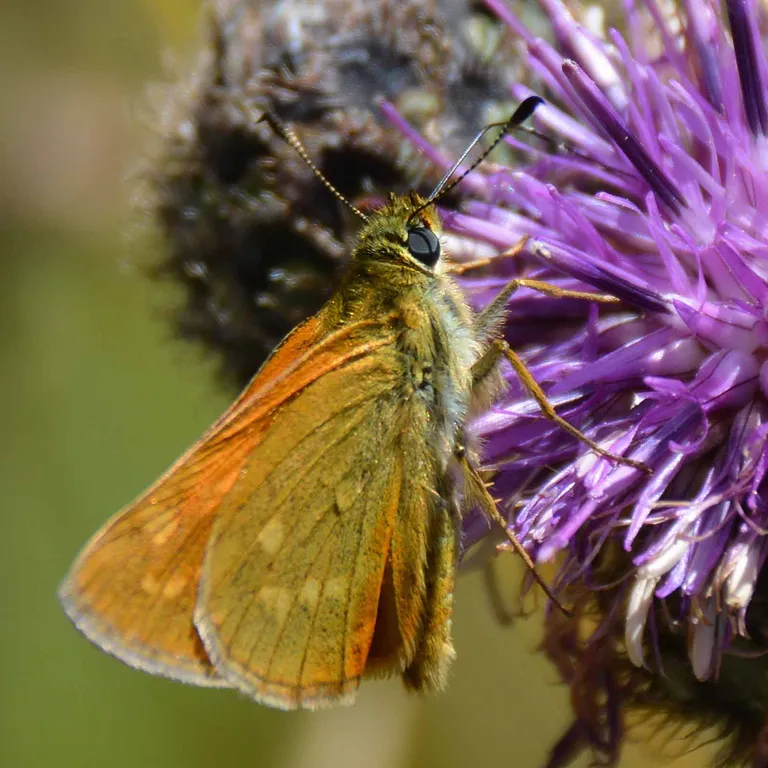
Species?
Ochlodes sylvanus (also Ochlodes venata)
